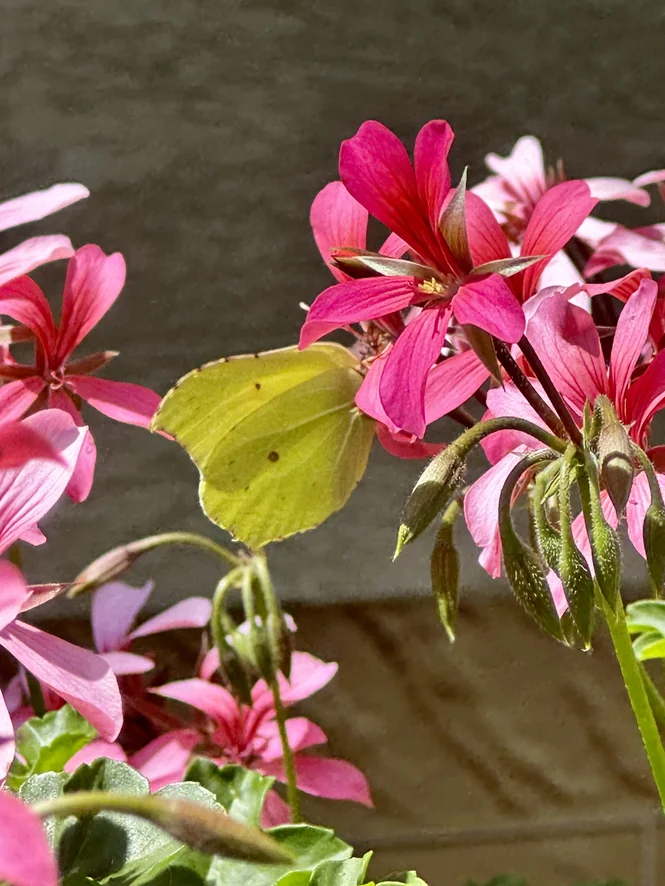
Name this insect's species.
Gonepteryx rhamni
